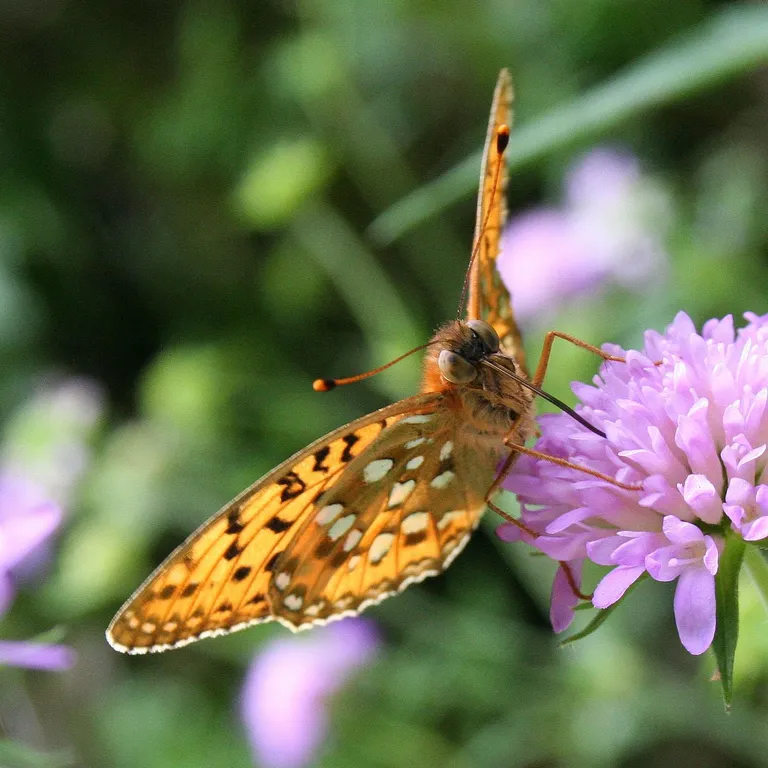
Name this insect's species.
Speyeria aglaja
